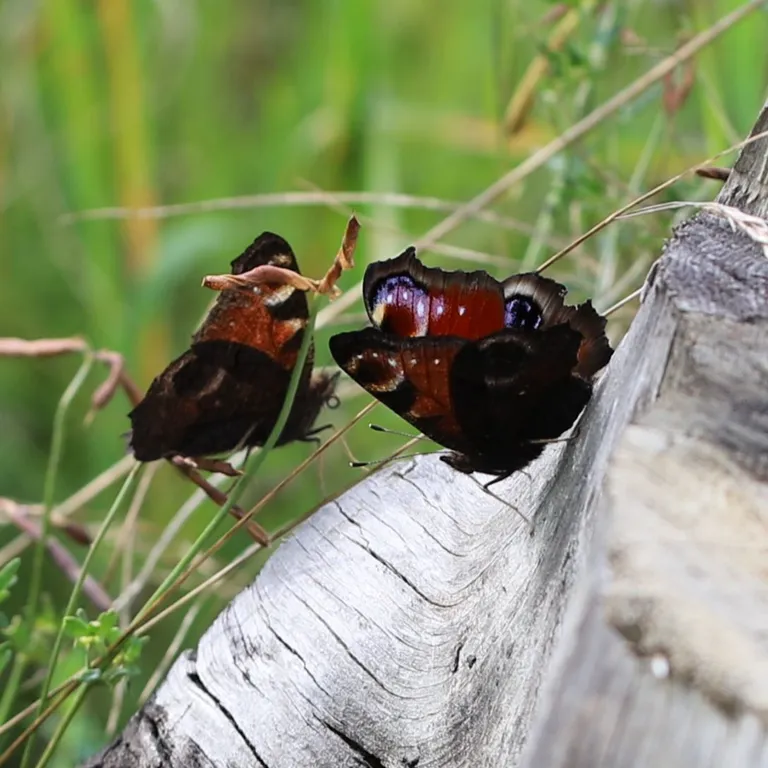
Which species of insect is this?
Aglais io
